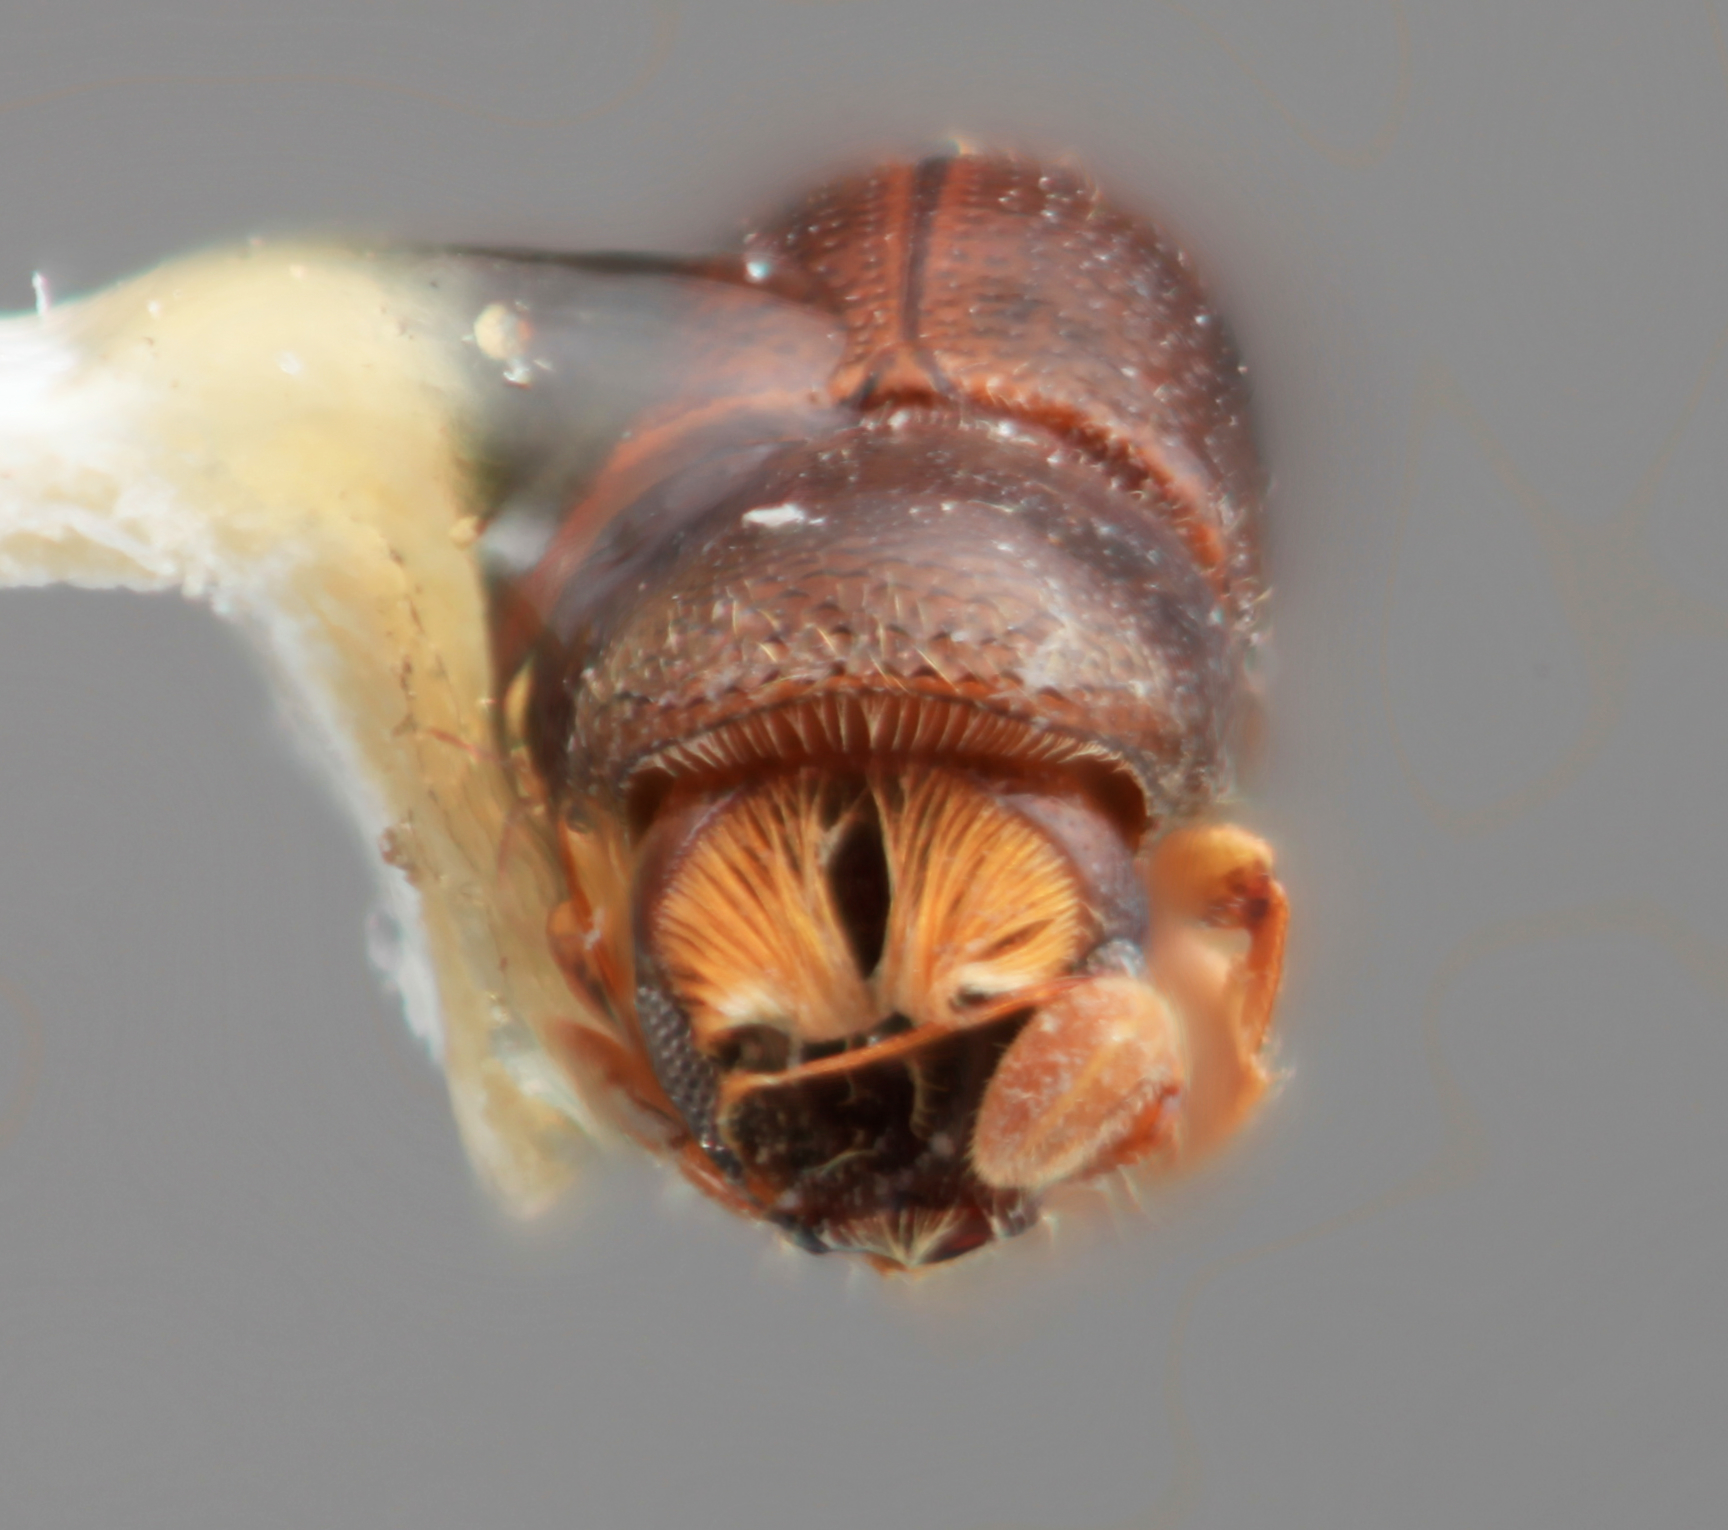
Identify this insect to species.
Corthylus serratus
